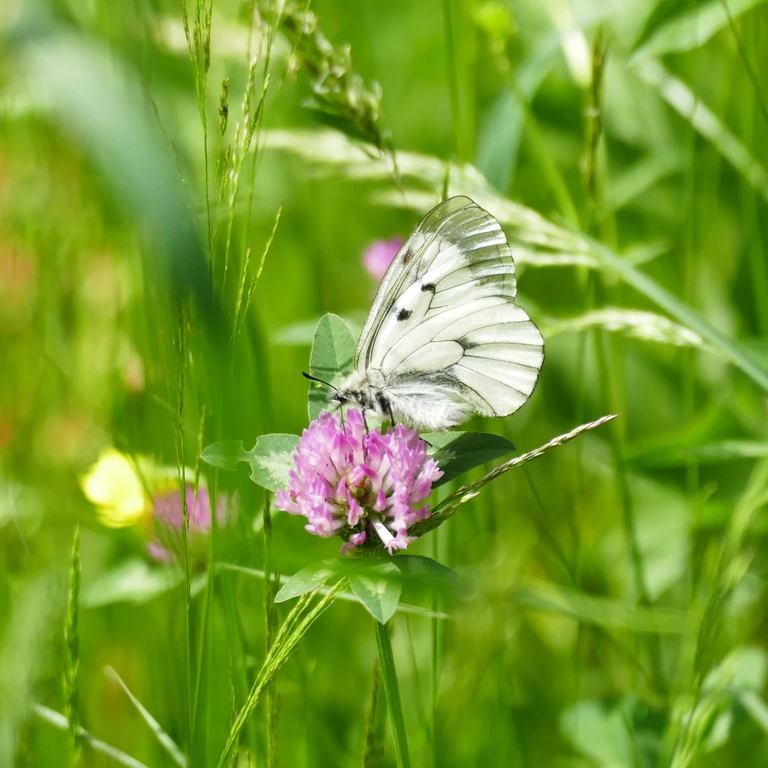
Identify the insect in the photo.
Parnassius mnemosyne
